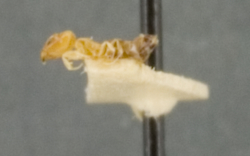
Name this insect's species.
Zatapinoma wheeleri
